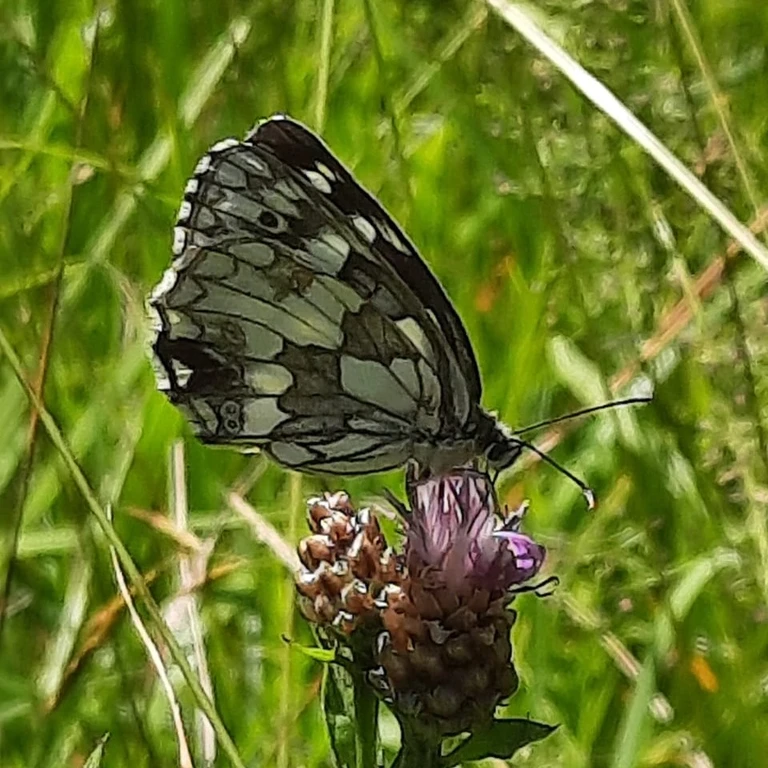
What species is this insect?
Melanargia galathea
